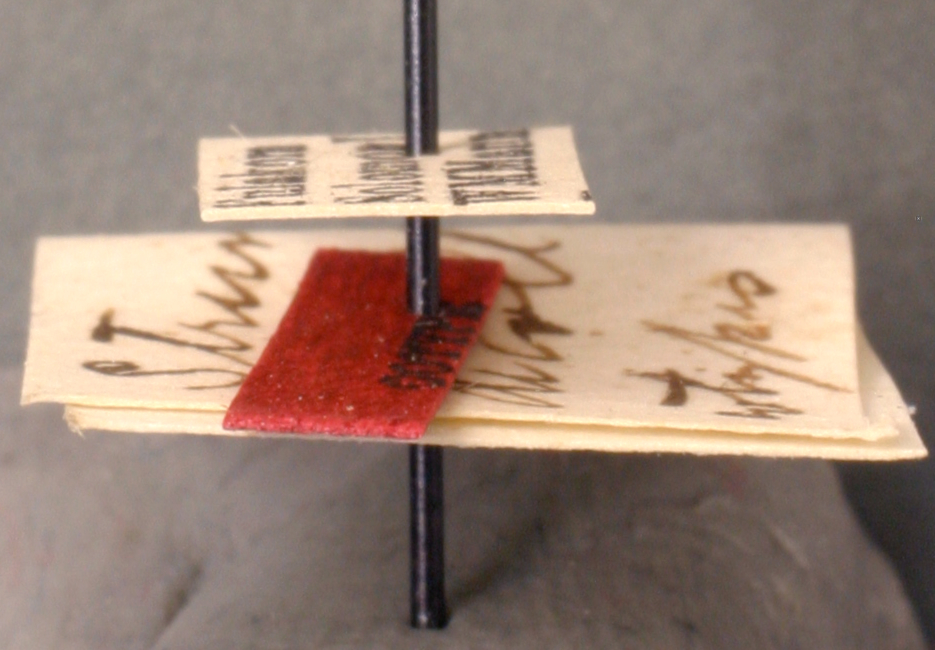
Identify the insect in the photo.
Strumigenys decollata
